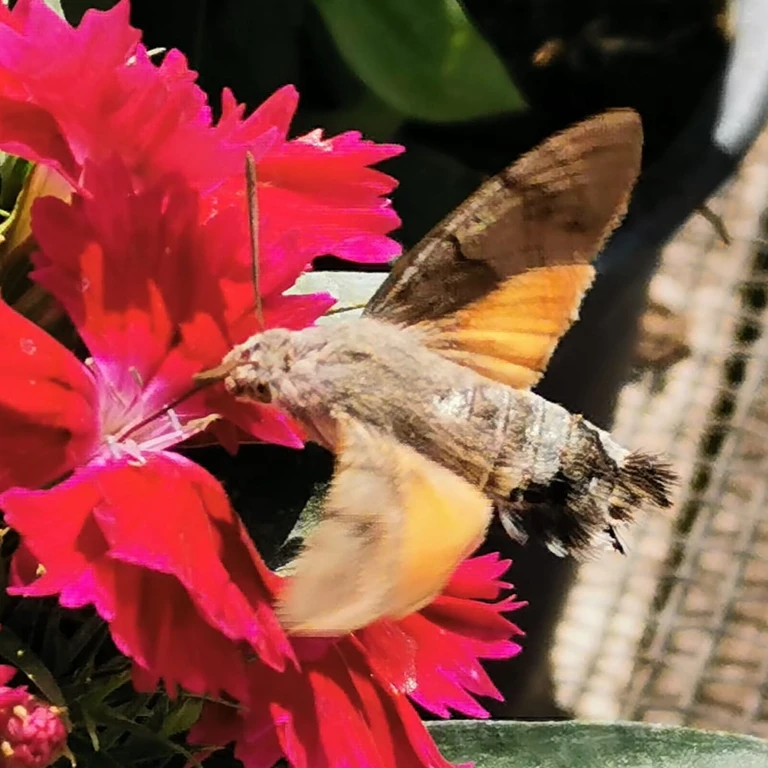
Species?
Macroglossum stellatarum
